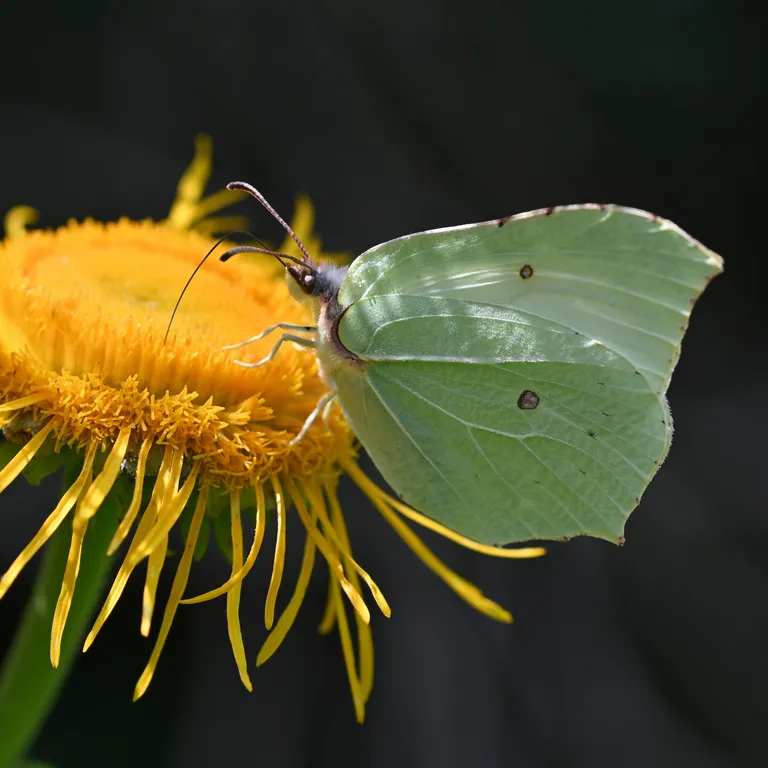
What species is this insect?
Gonepteryx rhamni
